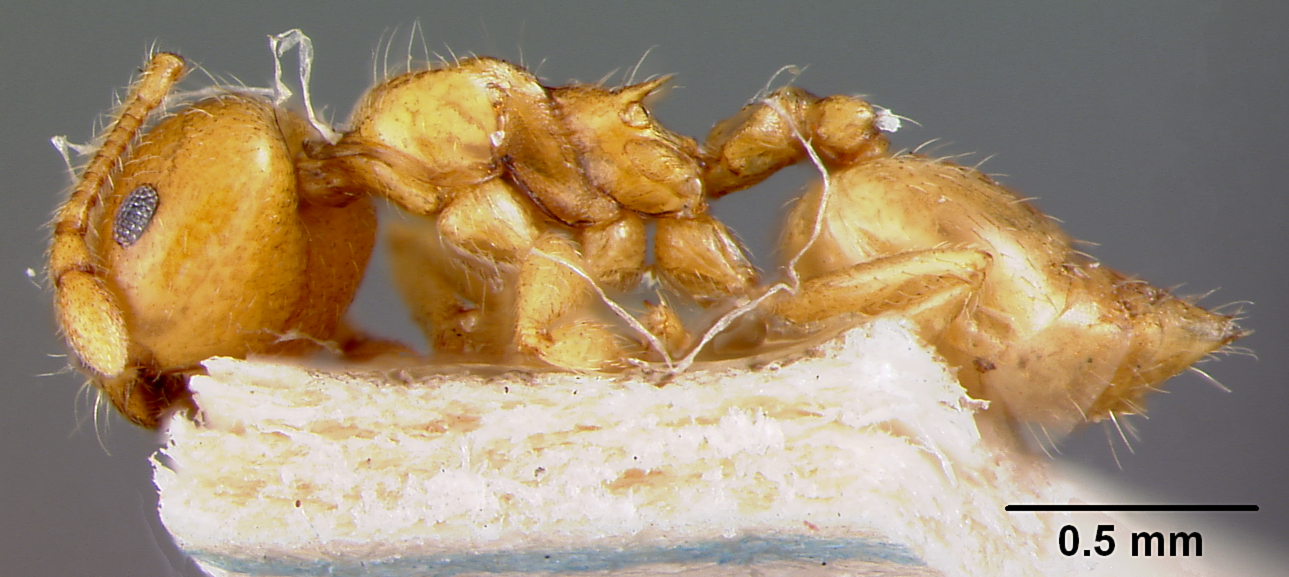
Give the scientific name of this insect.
Crematogaster nesiotis
